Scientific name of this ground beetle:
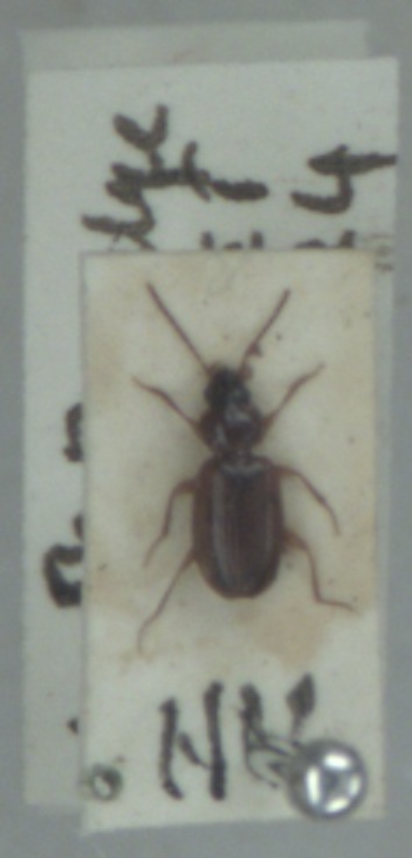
Trechus quadristriatus
